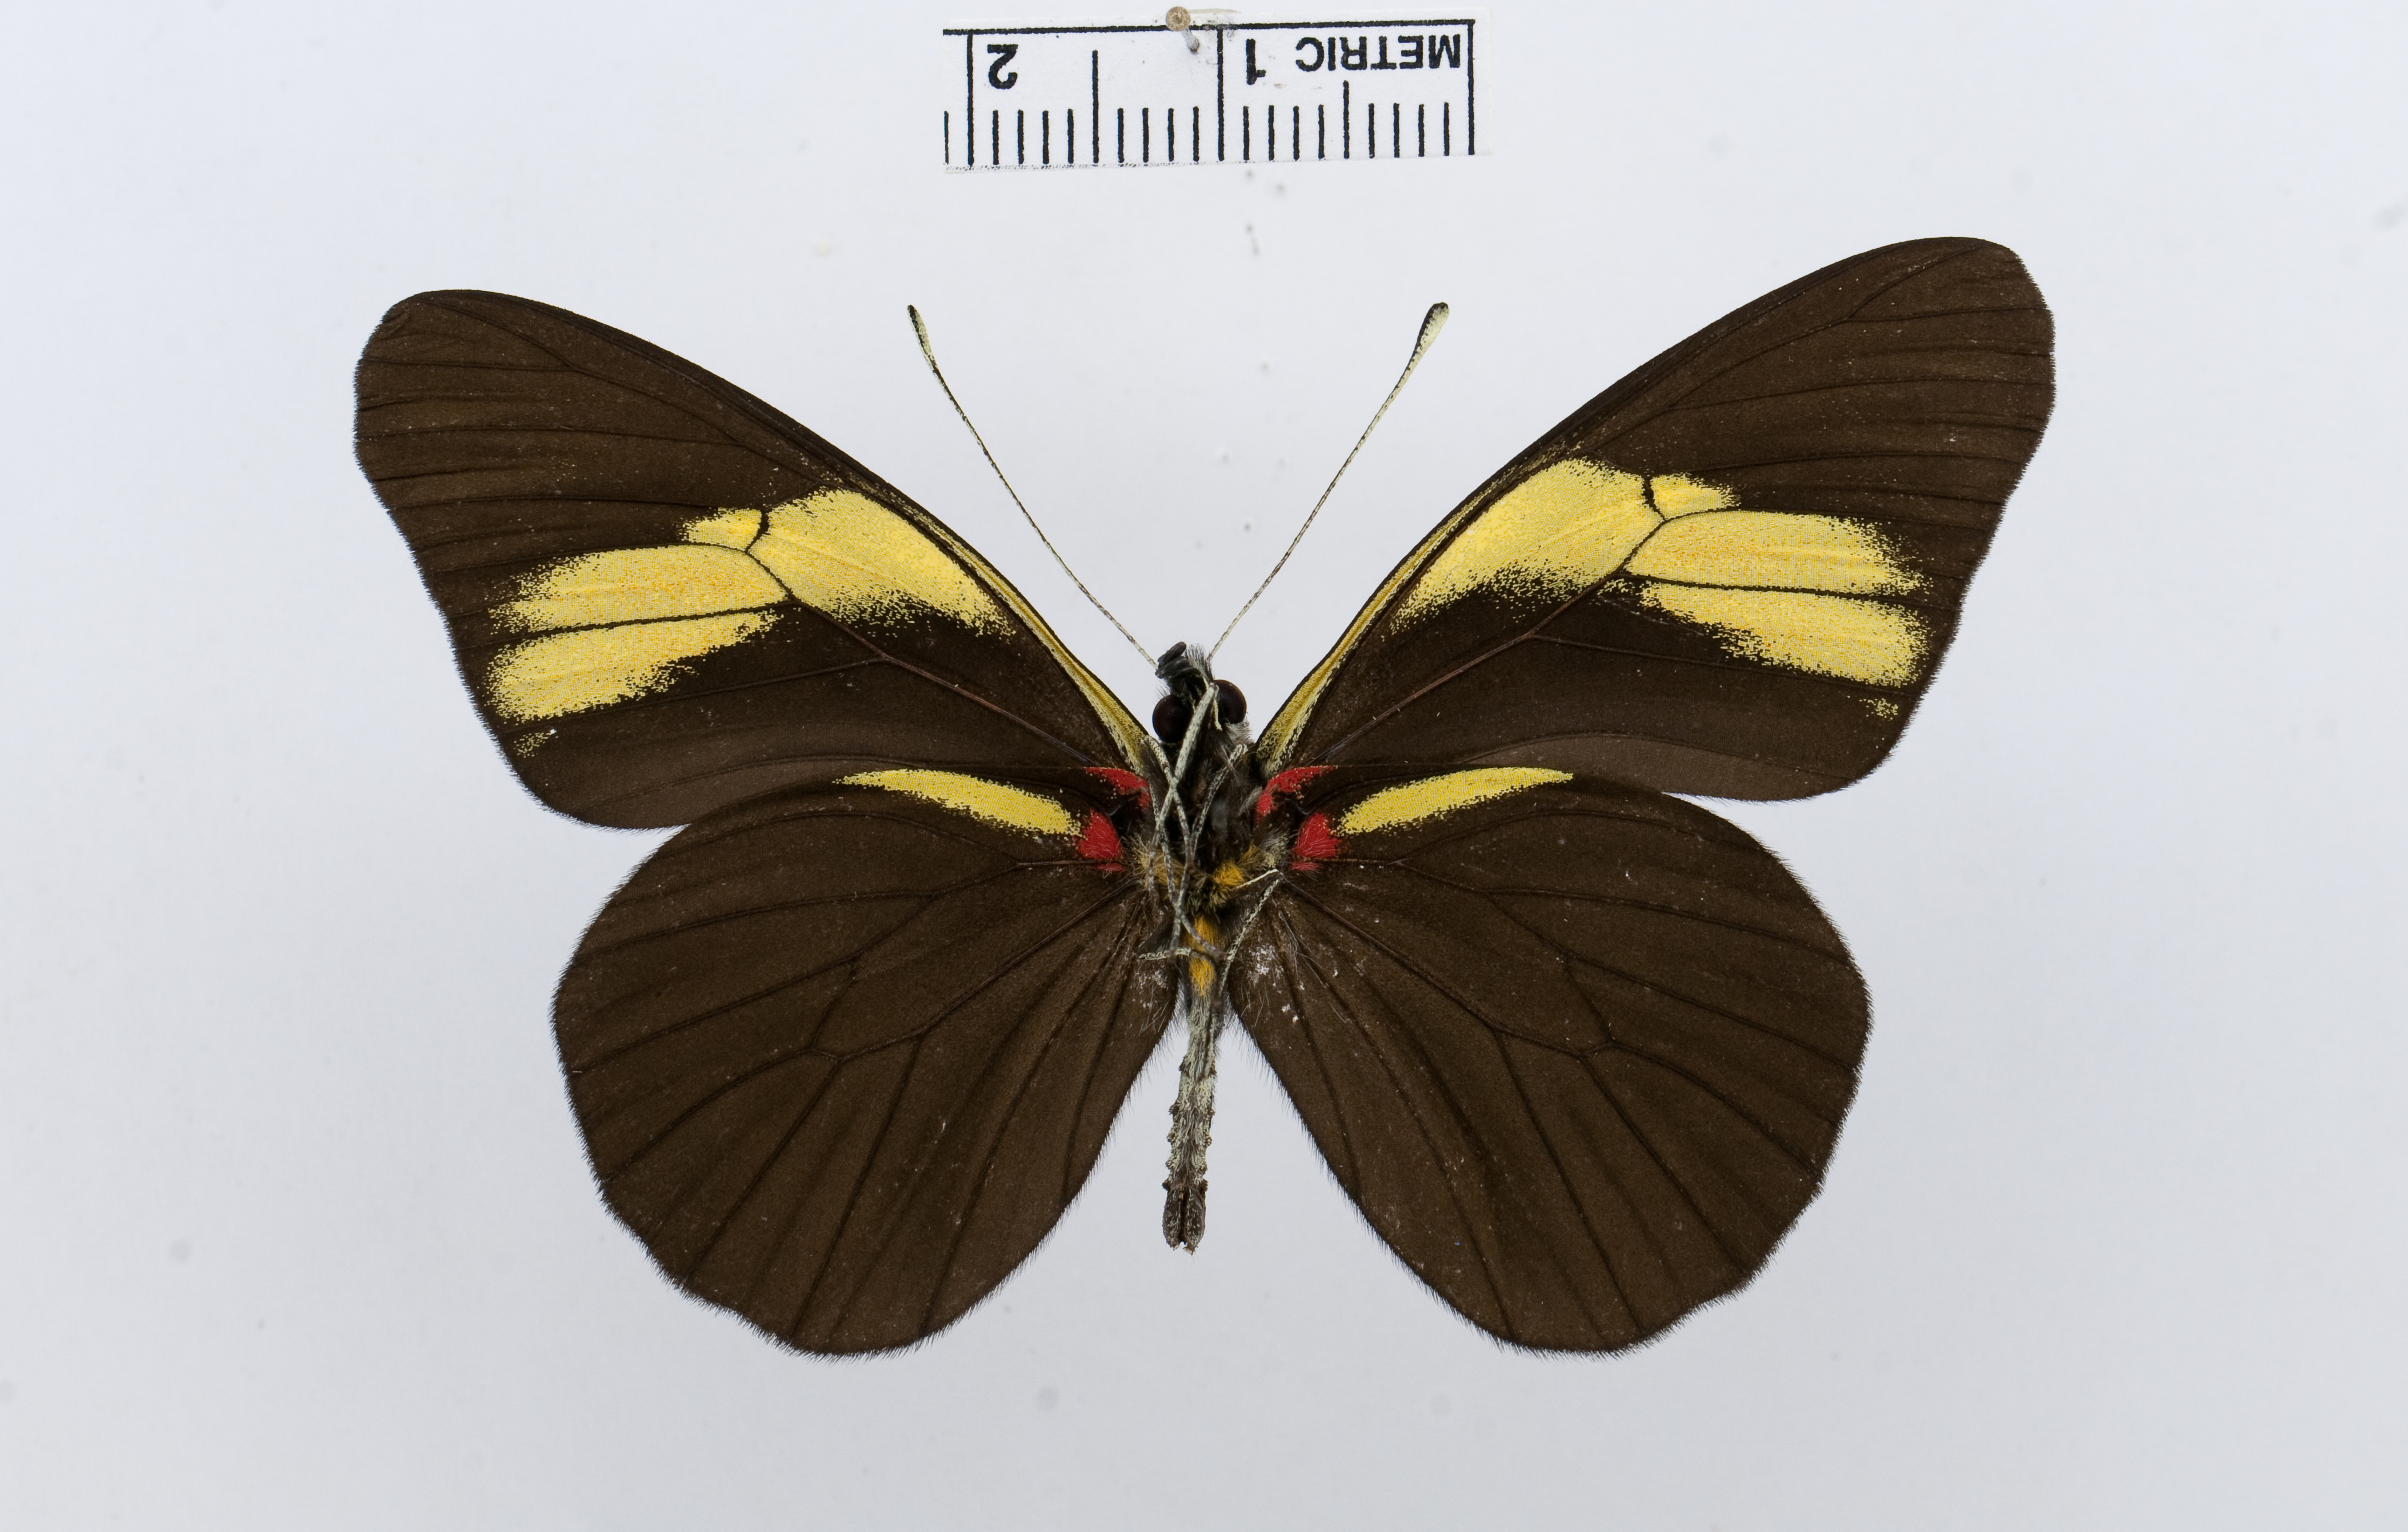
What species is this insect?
Pereute cheops
